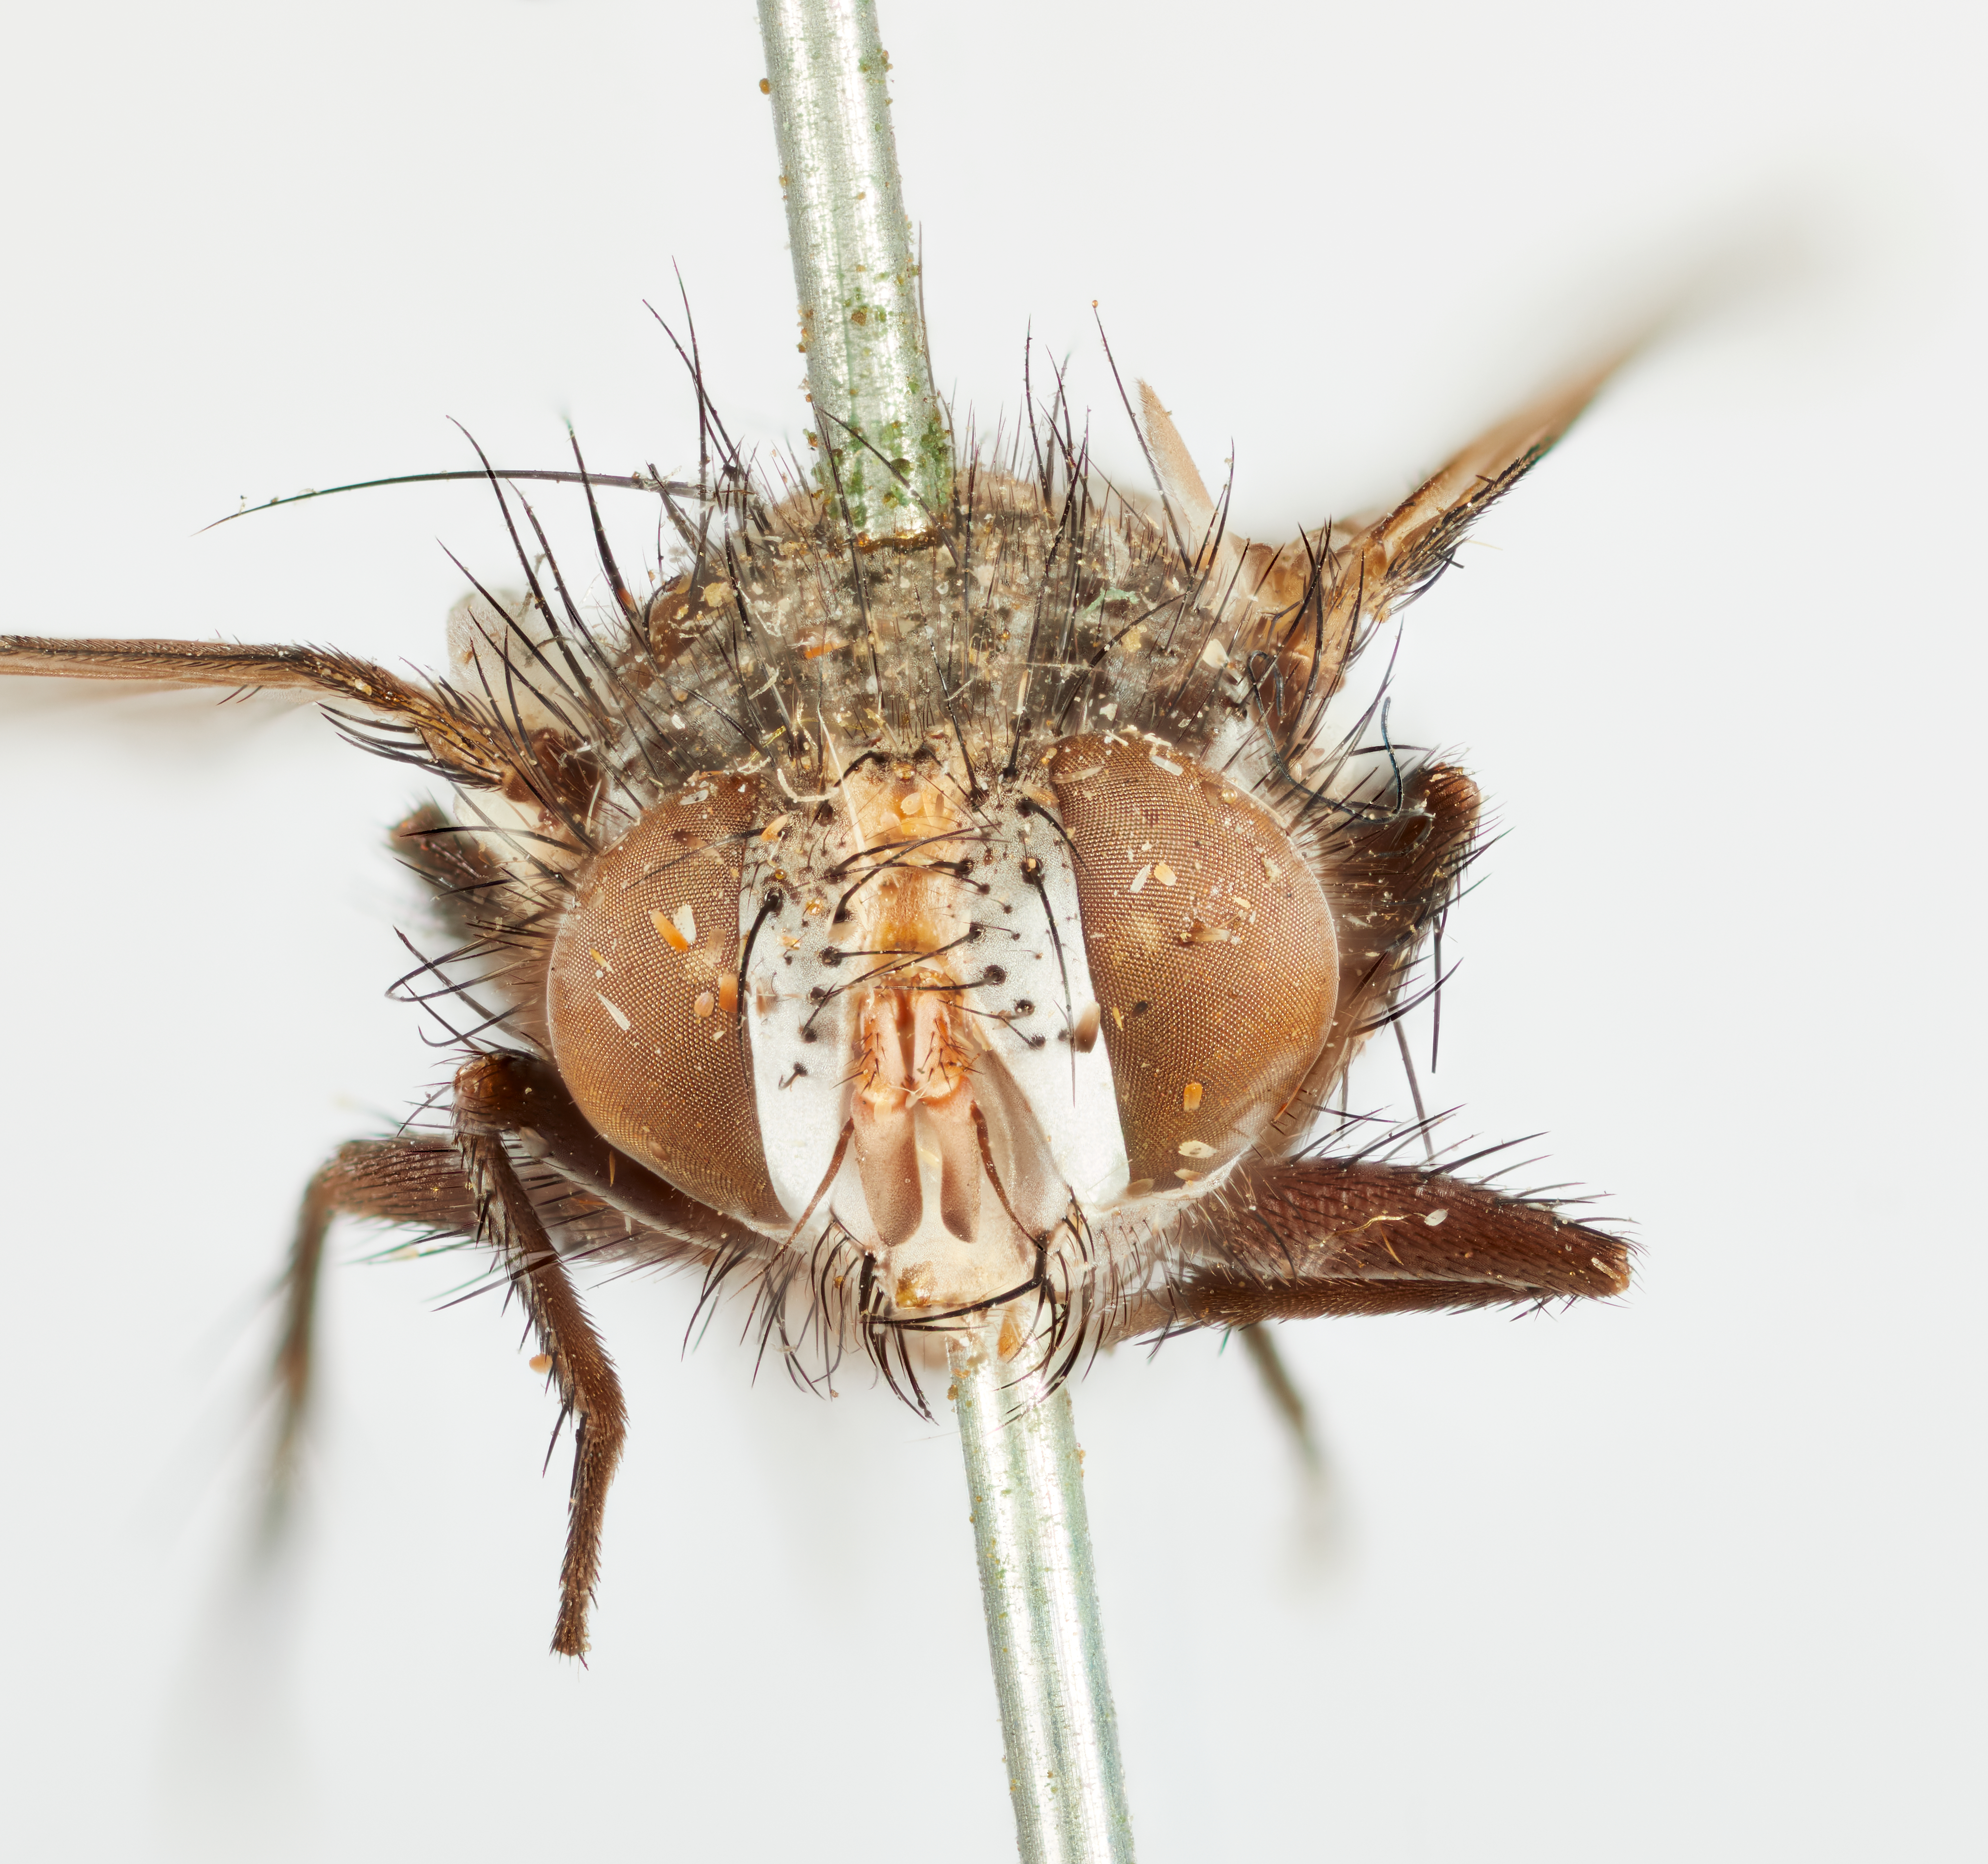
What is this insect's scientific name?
Demoticus melitaea
